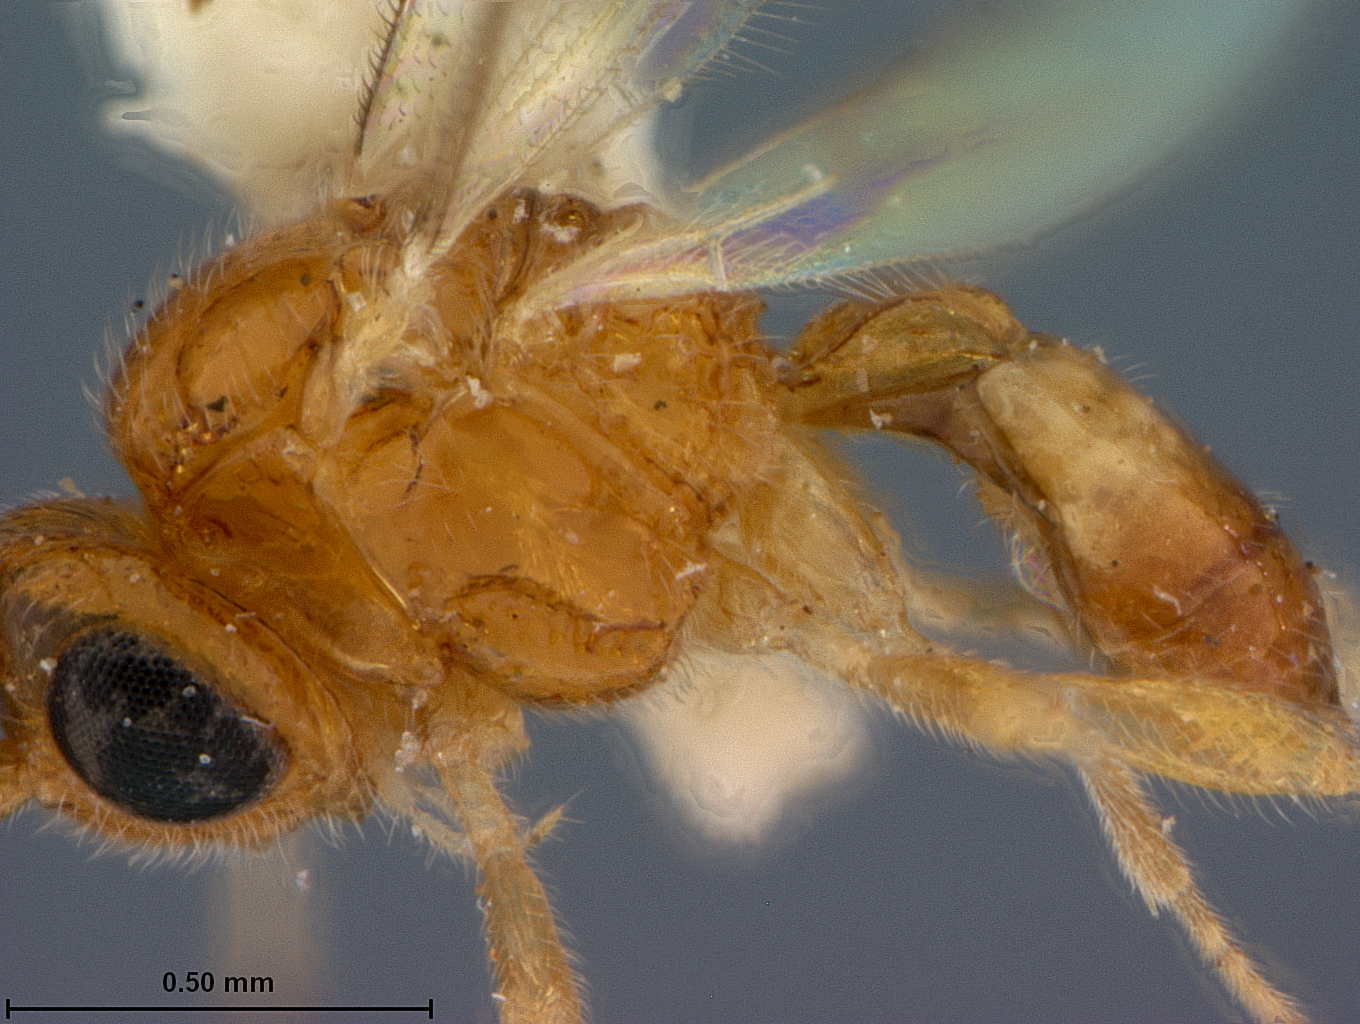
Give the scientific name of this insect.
Opius caprilesi
